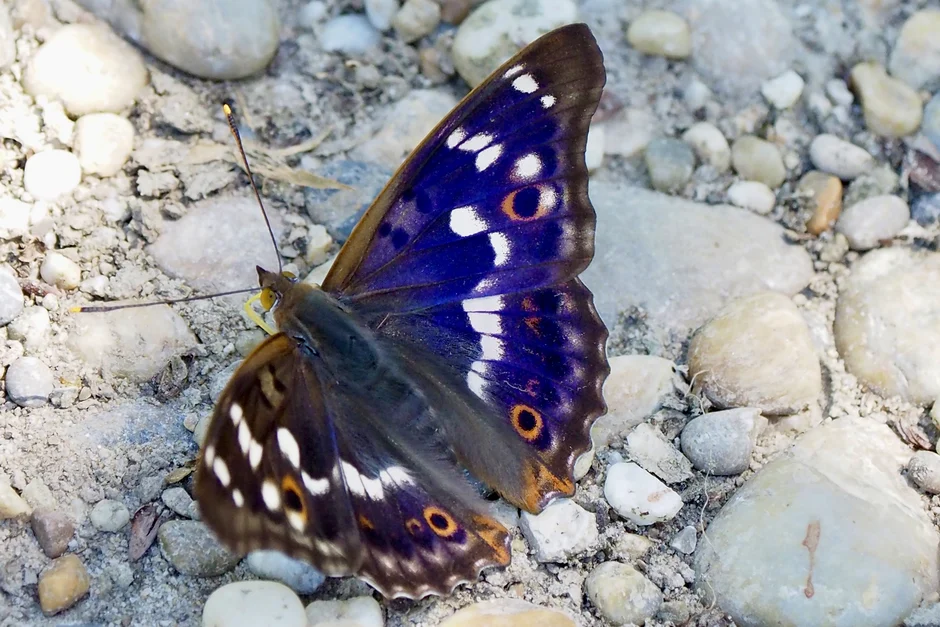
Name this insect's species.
Apatura ilia
